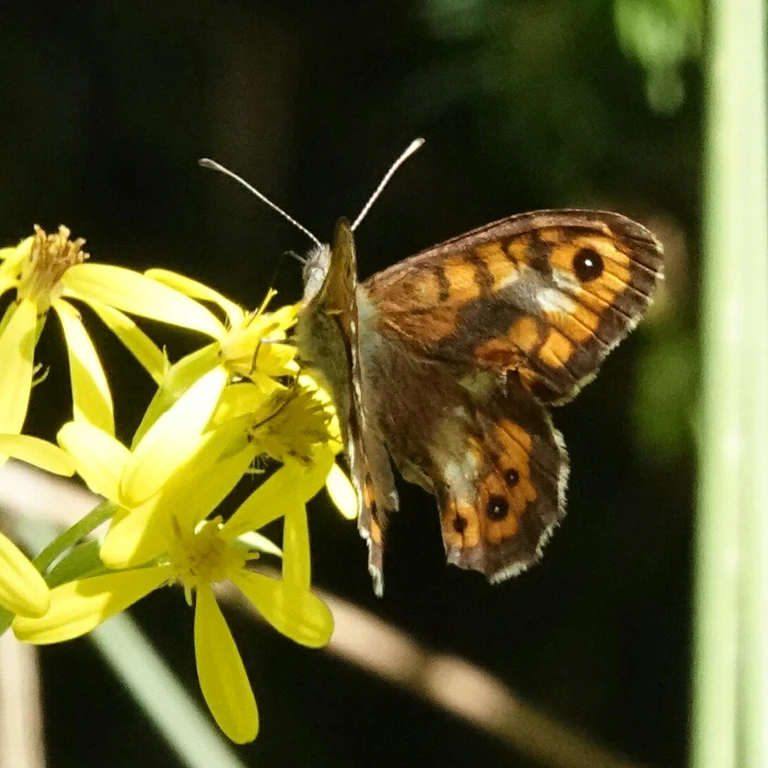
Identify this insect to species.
Lasiommata megera (also Pararge megera)
